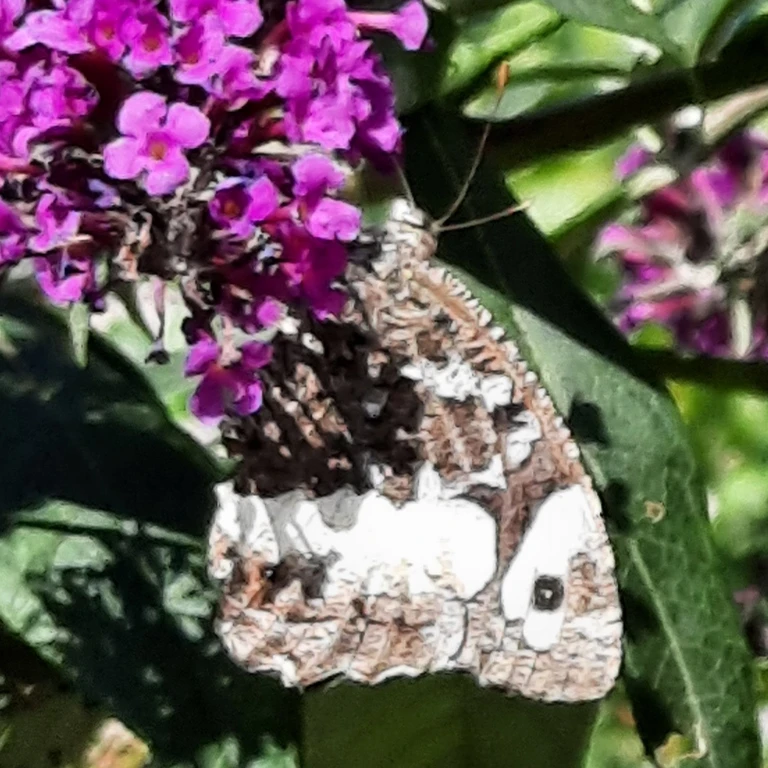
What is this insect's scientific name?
Brintesia circe
